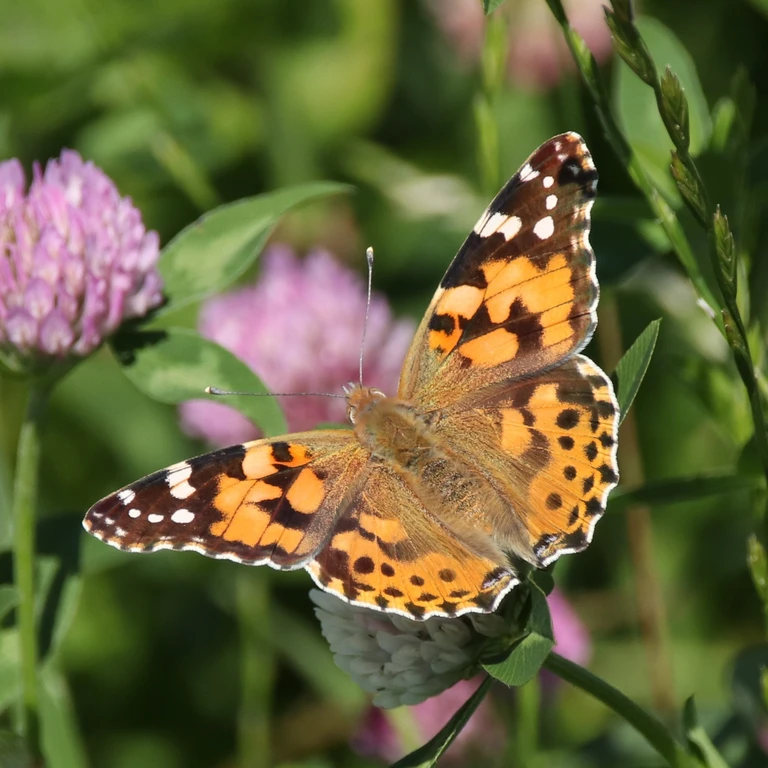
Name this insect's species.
Vanessa cardui
